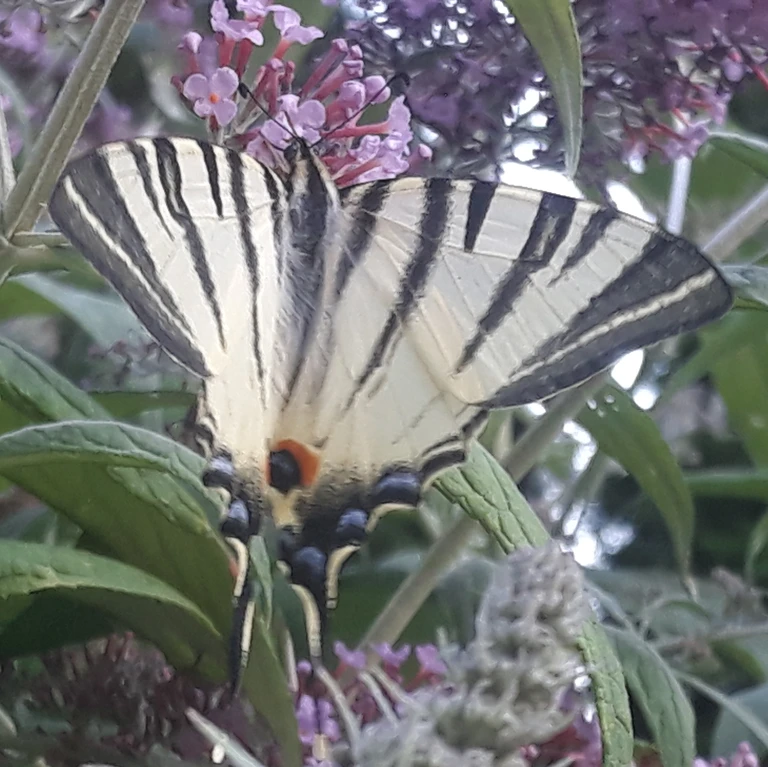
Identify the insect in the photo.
Iphiclides podalirius
